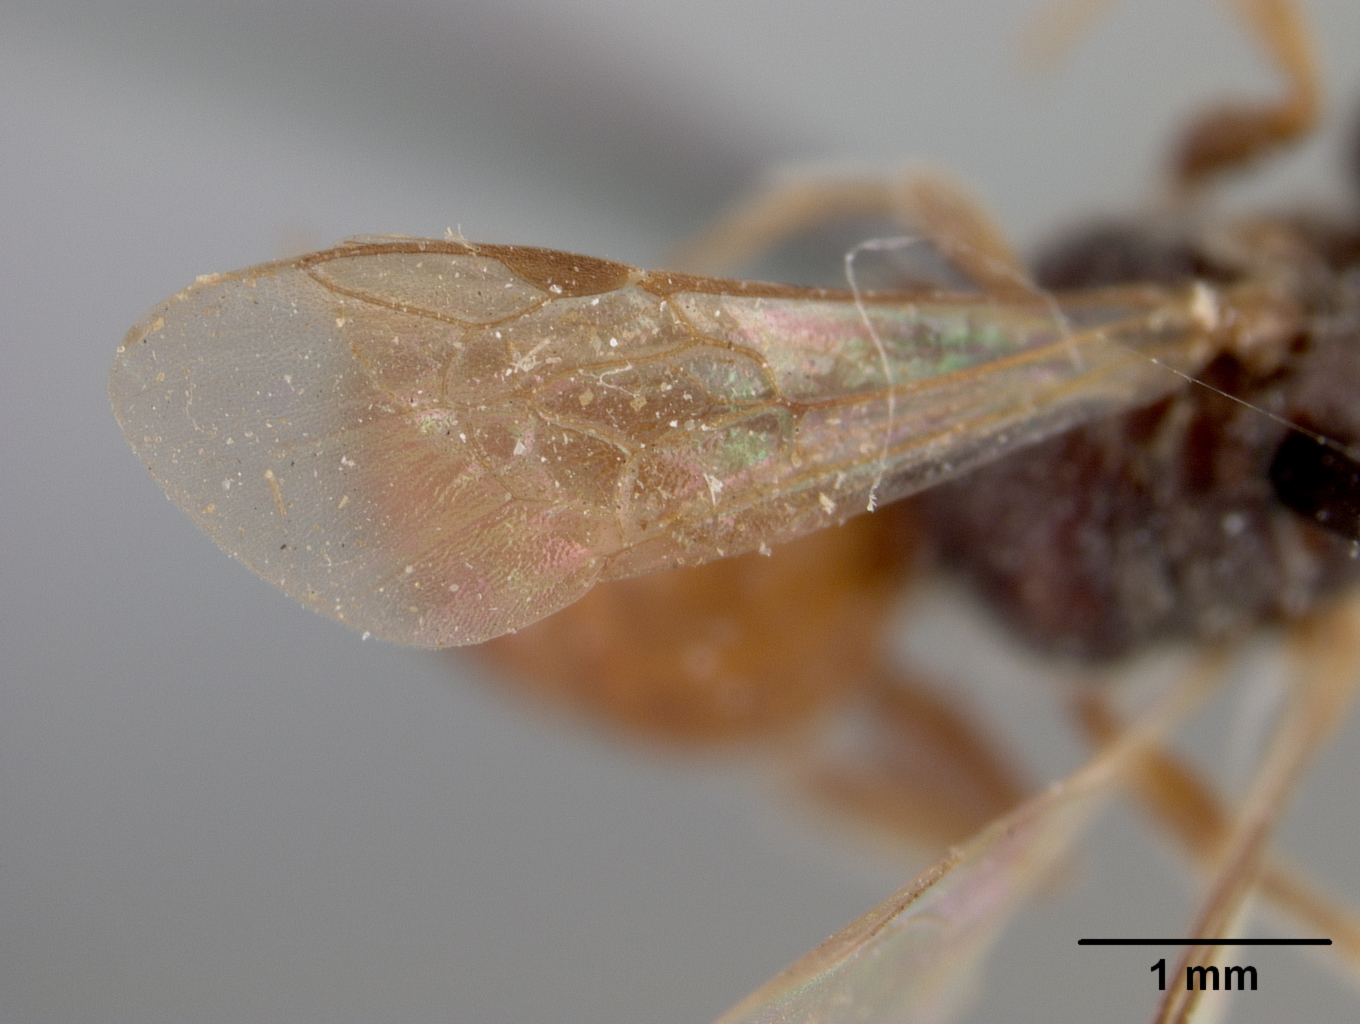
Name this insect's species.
Sphecodes distolus
